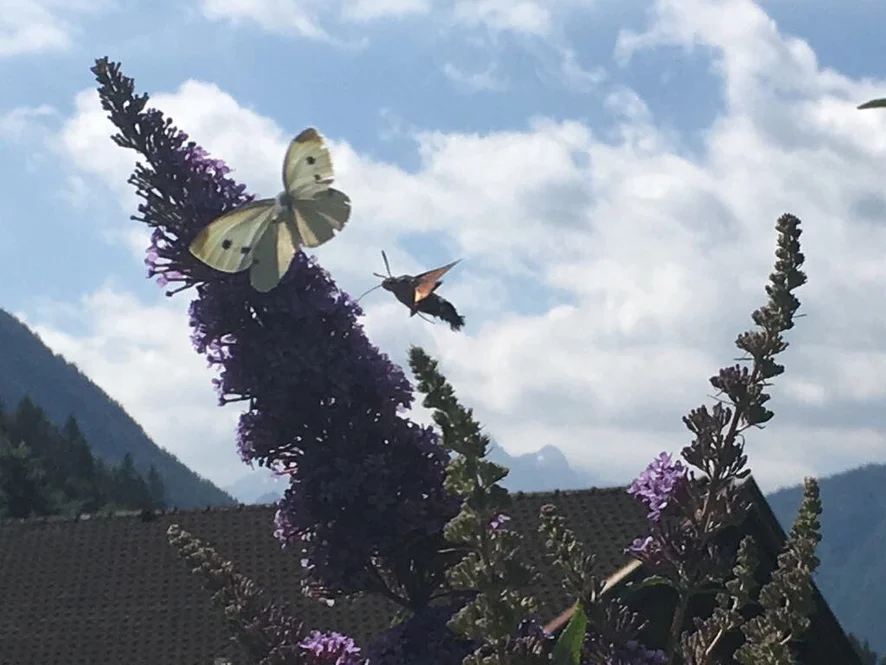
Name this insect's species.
Macroglossum stellatarum
